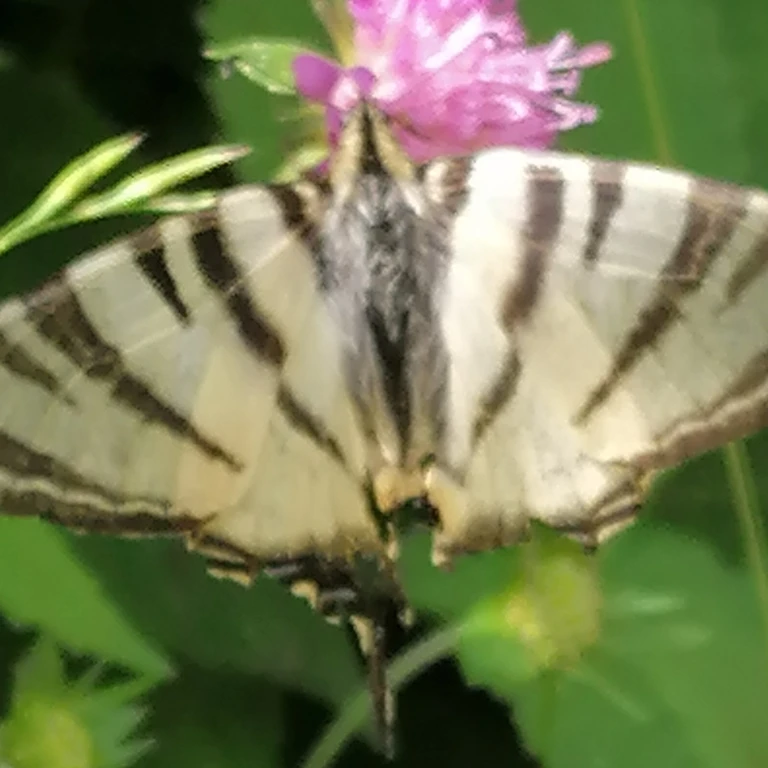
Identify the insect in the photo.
Iphiclides podalirius
